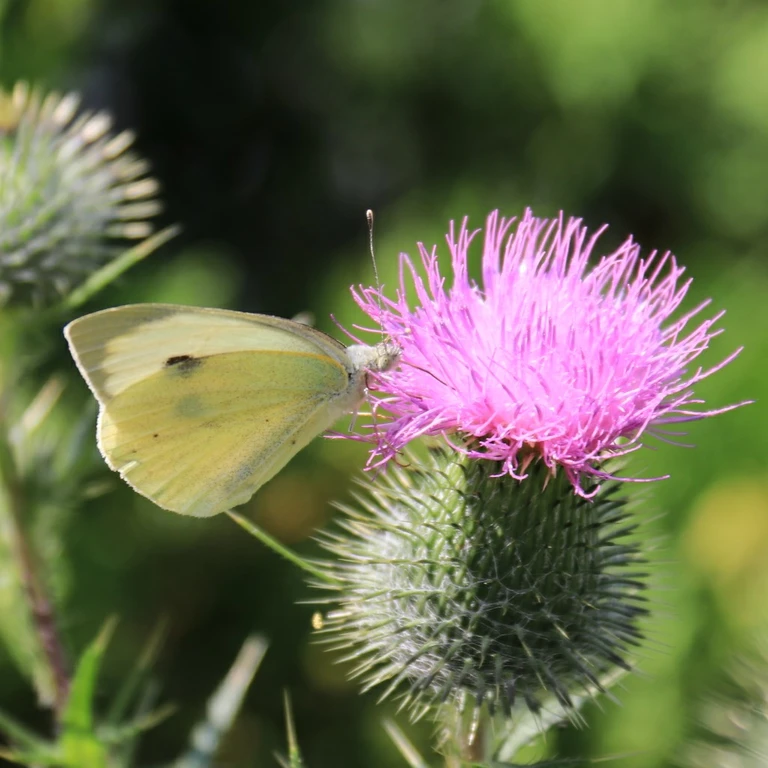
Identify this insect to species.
Pieris brassicae
